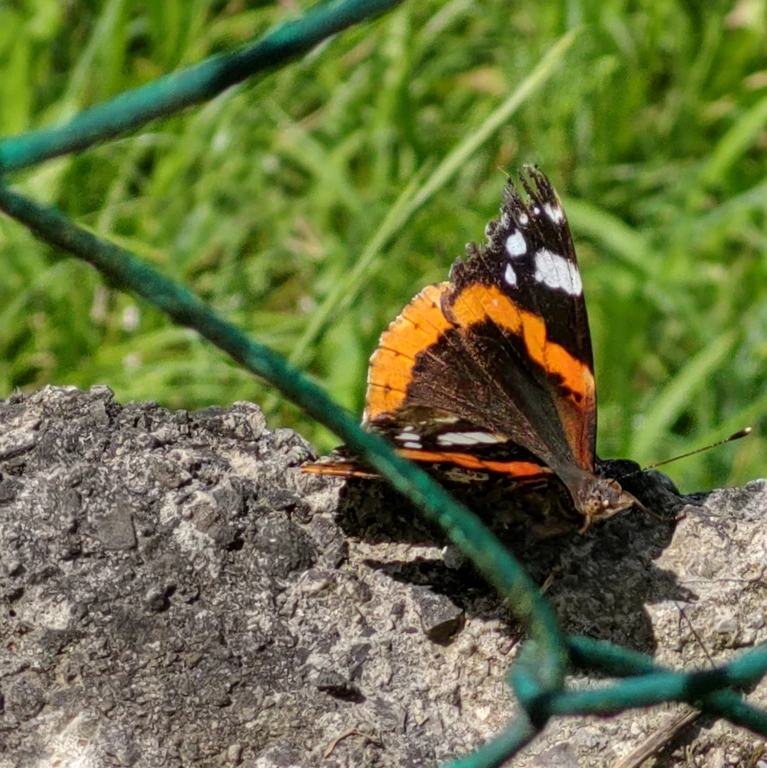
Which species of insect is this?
Vanessa atalanta
